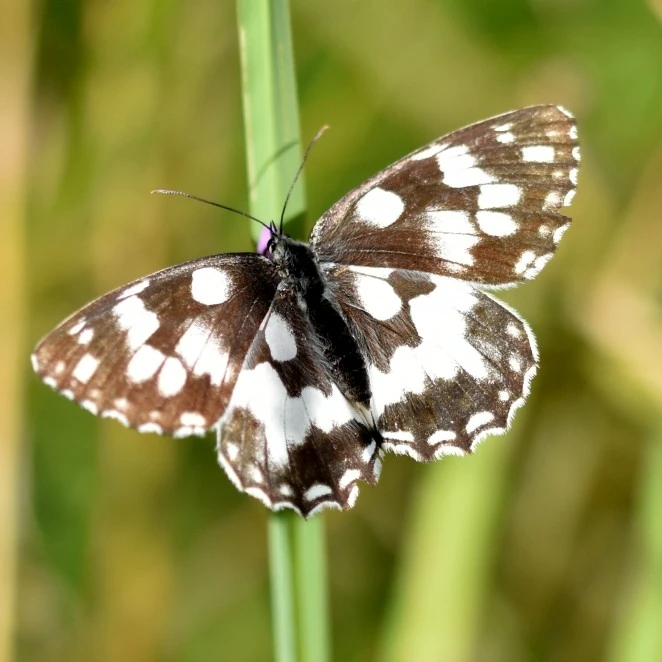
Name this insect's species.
Melanargia galathea
